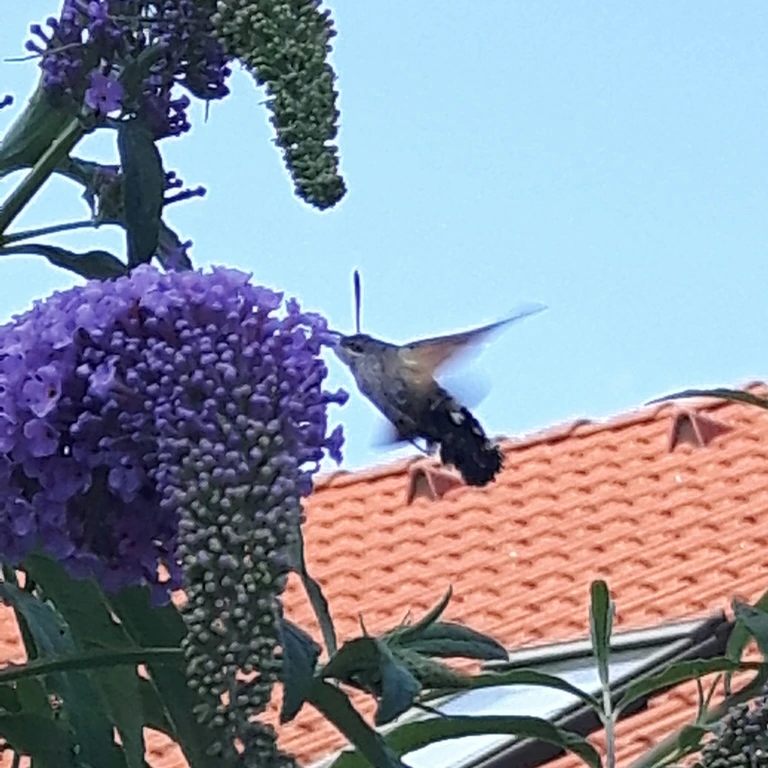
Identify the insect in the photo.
Macroglossum stellatarum
